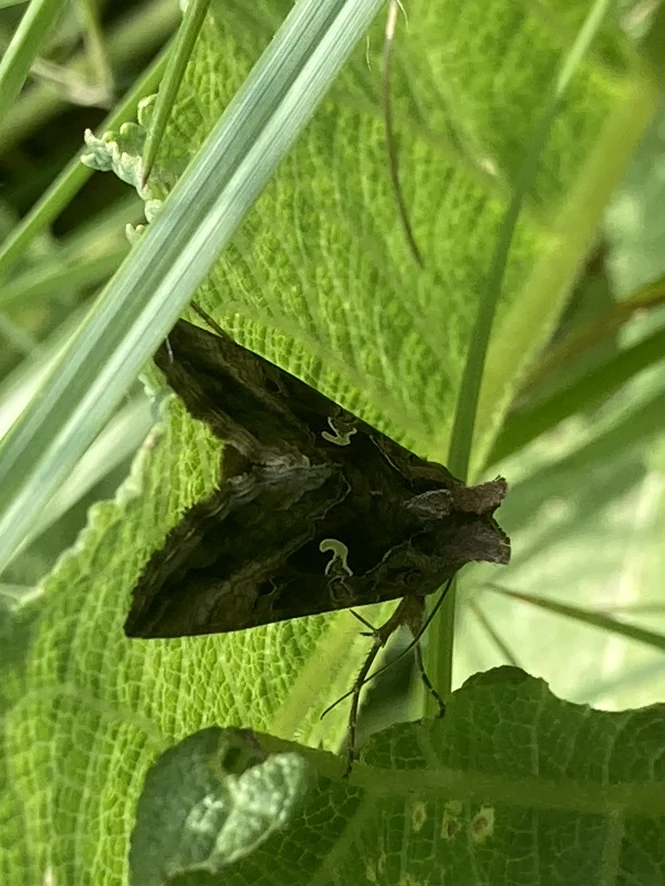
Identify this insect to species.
Autographa gamma
